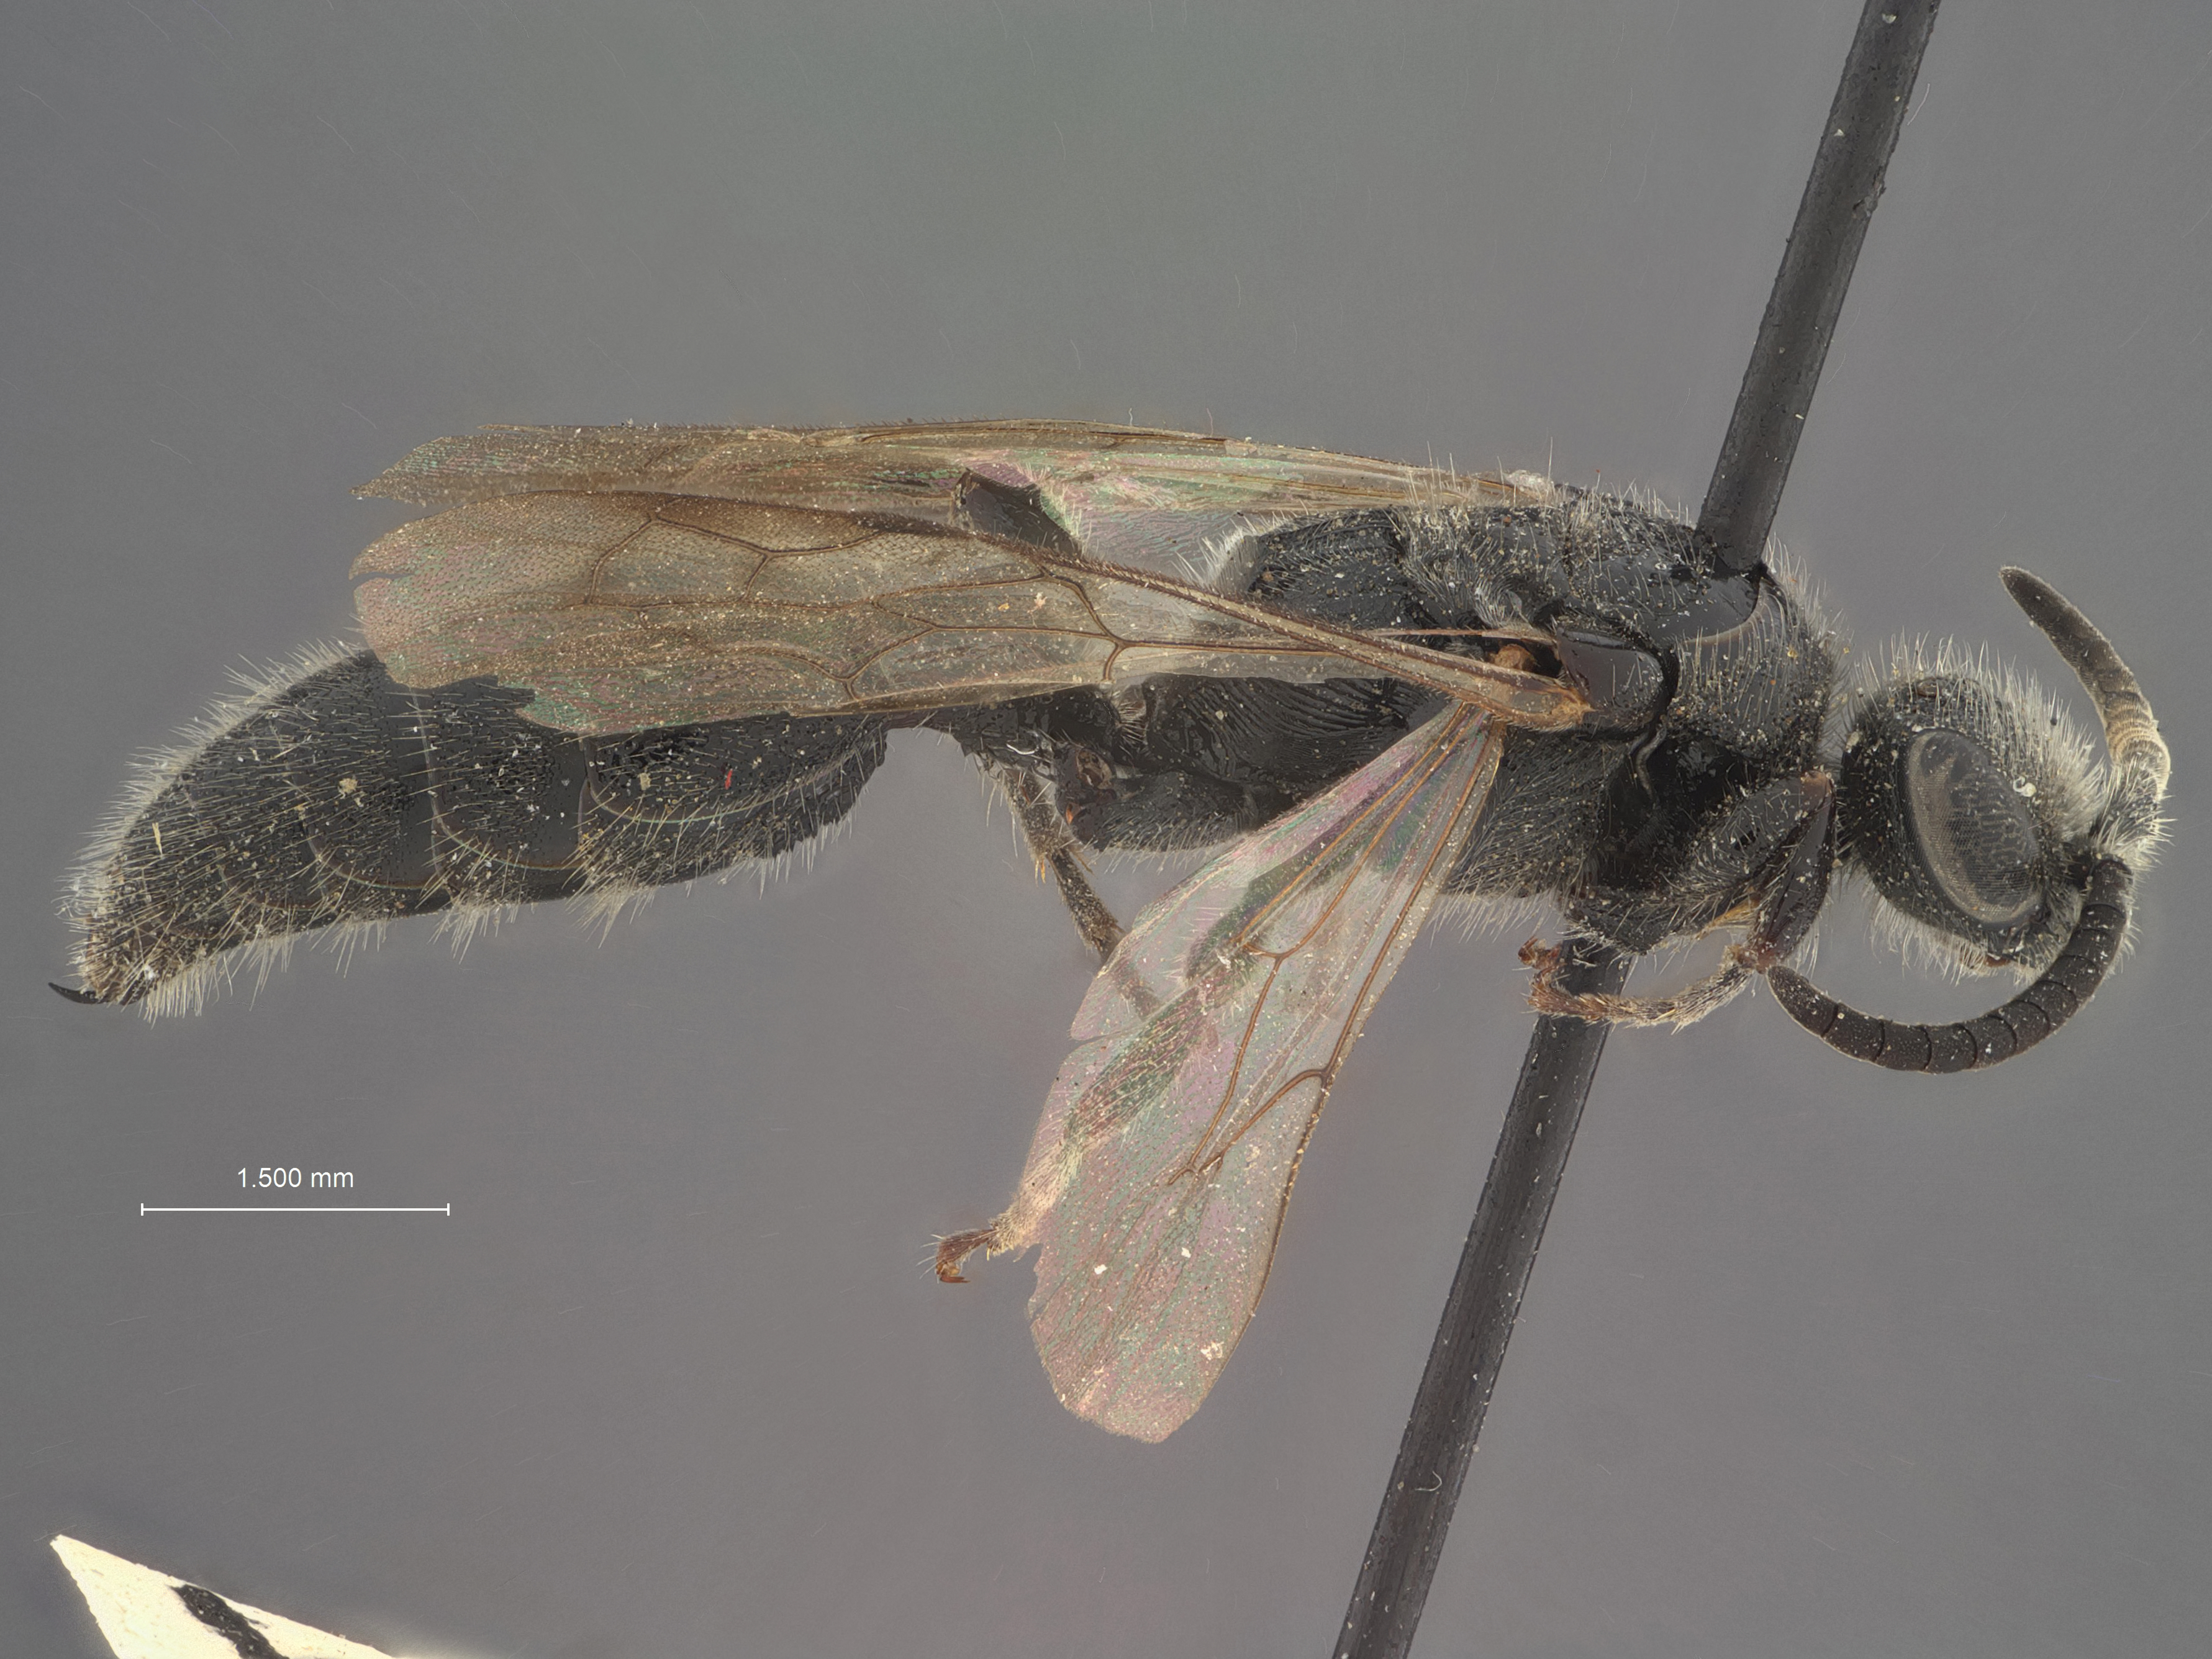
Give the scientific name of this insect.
Tiphia holowayi
